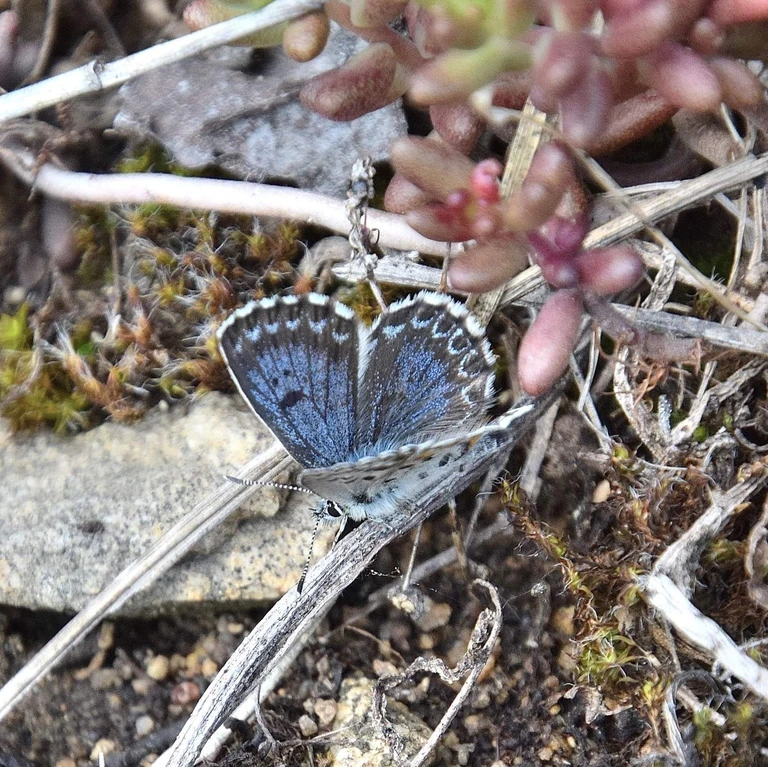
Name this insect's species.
Scolitantides orion
